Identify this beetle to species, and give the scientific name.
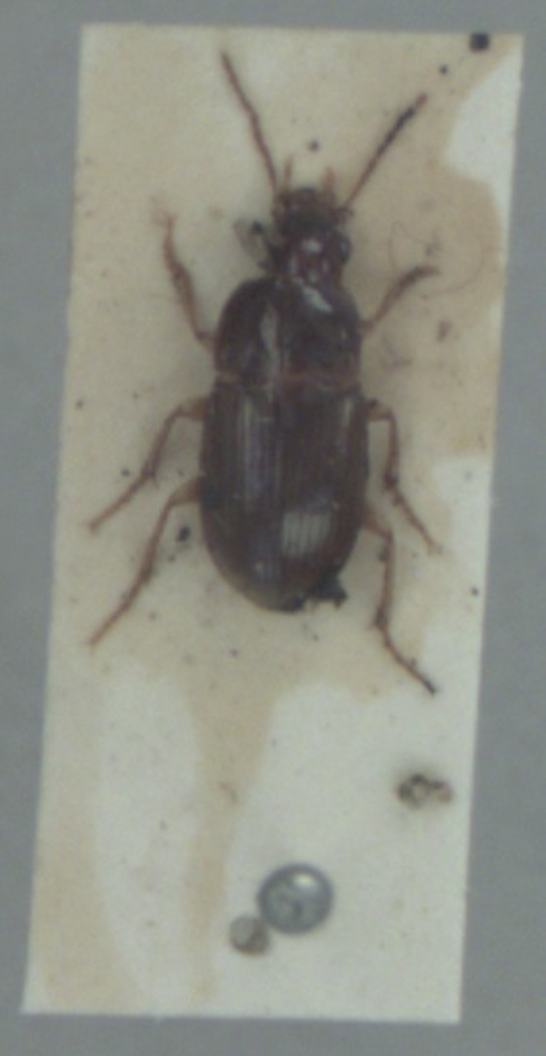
Amara bifrons
